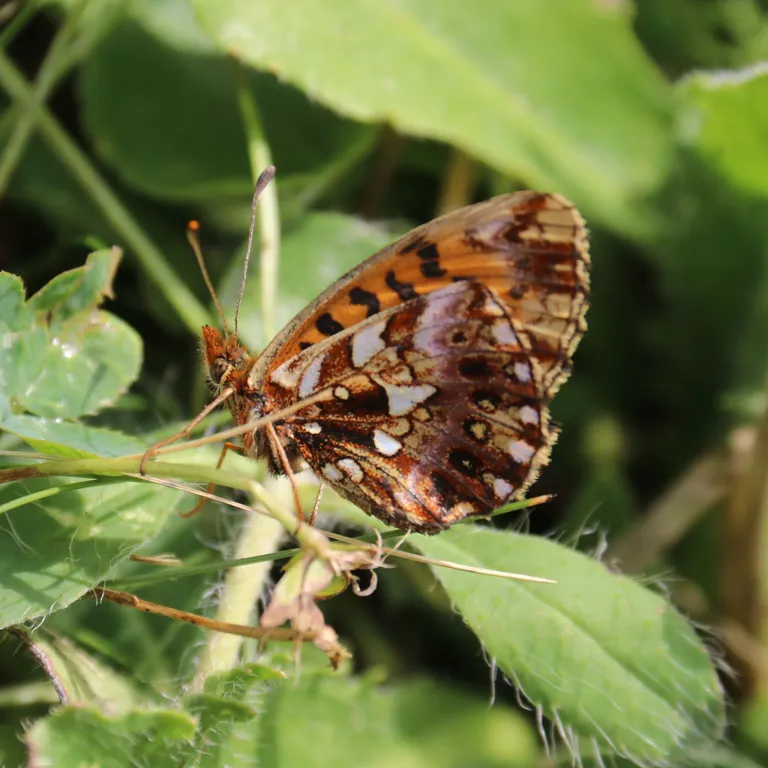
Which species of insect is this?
Boloria dia
